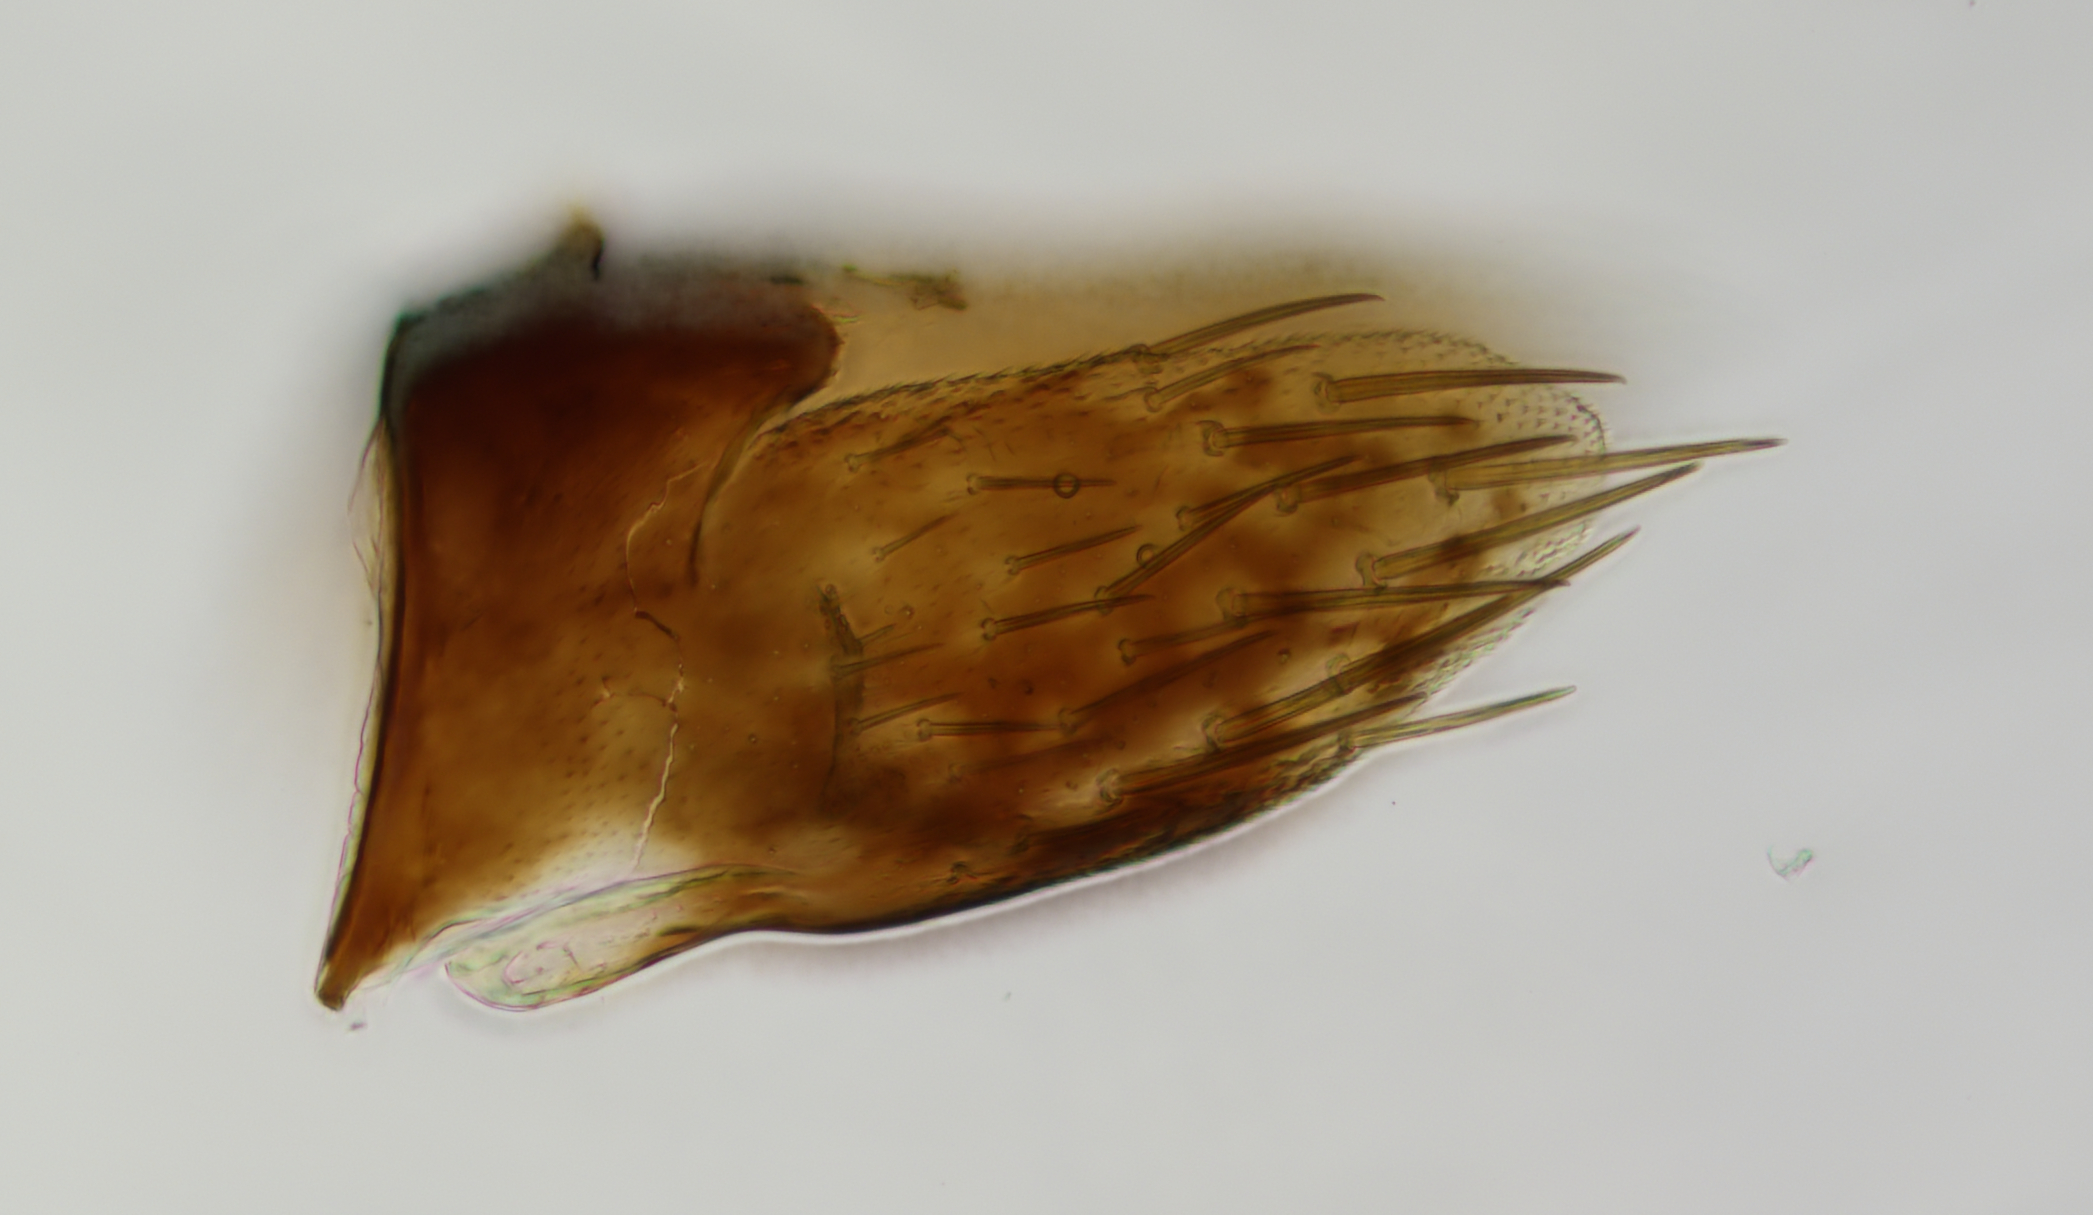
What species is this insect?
Scaphytopius cinereus
